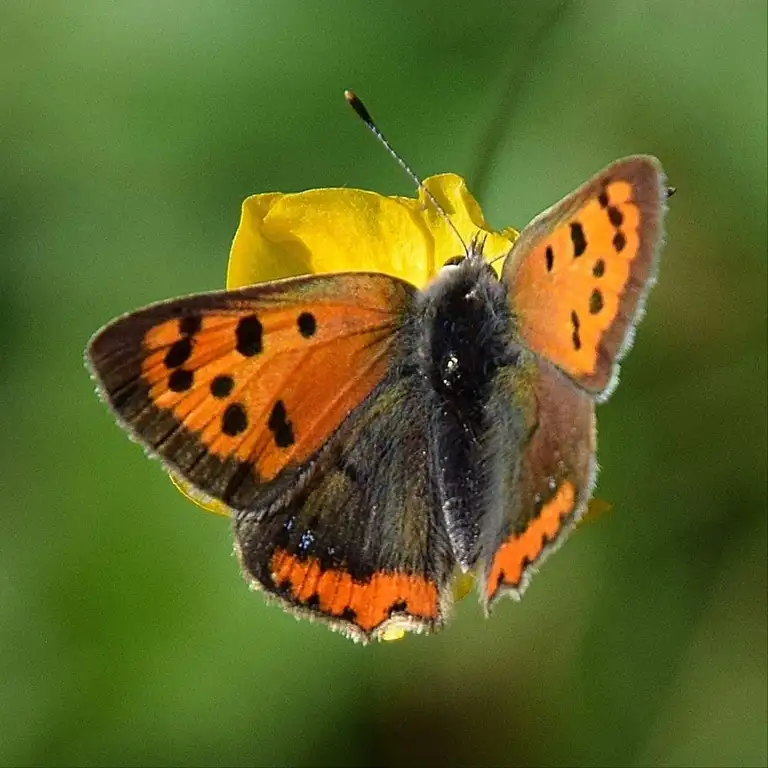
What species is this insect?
Lycaena phlaeas
